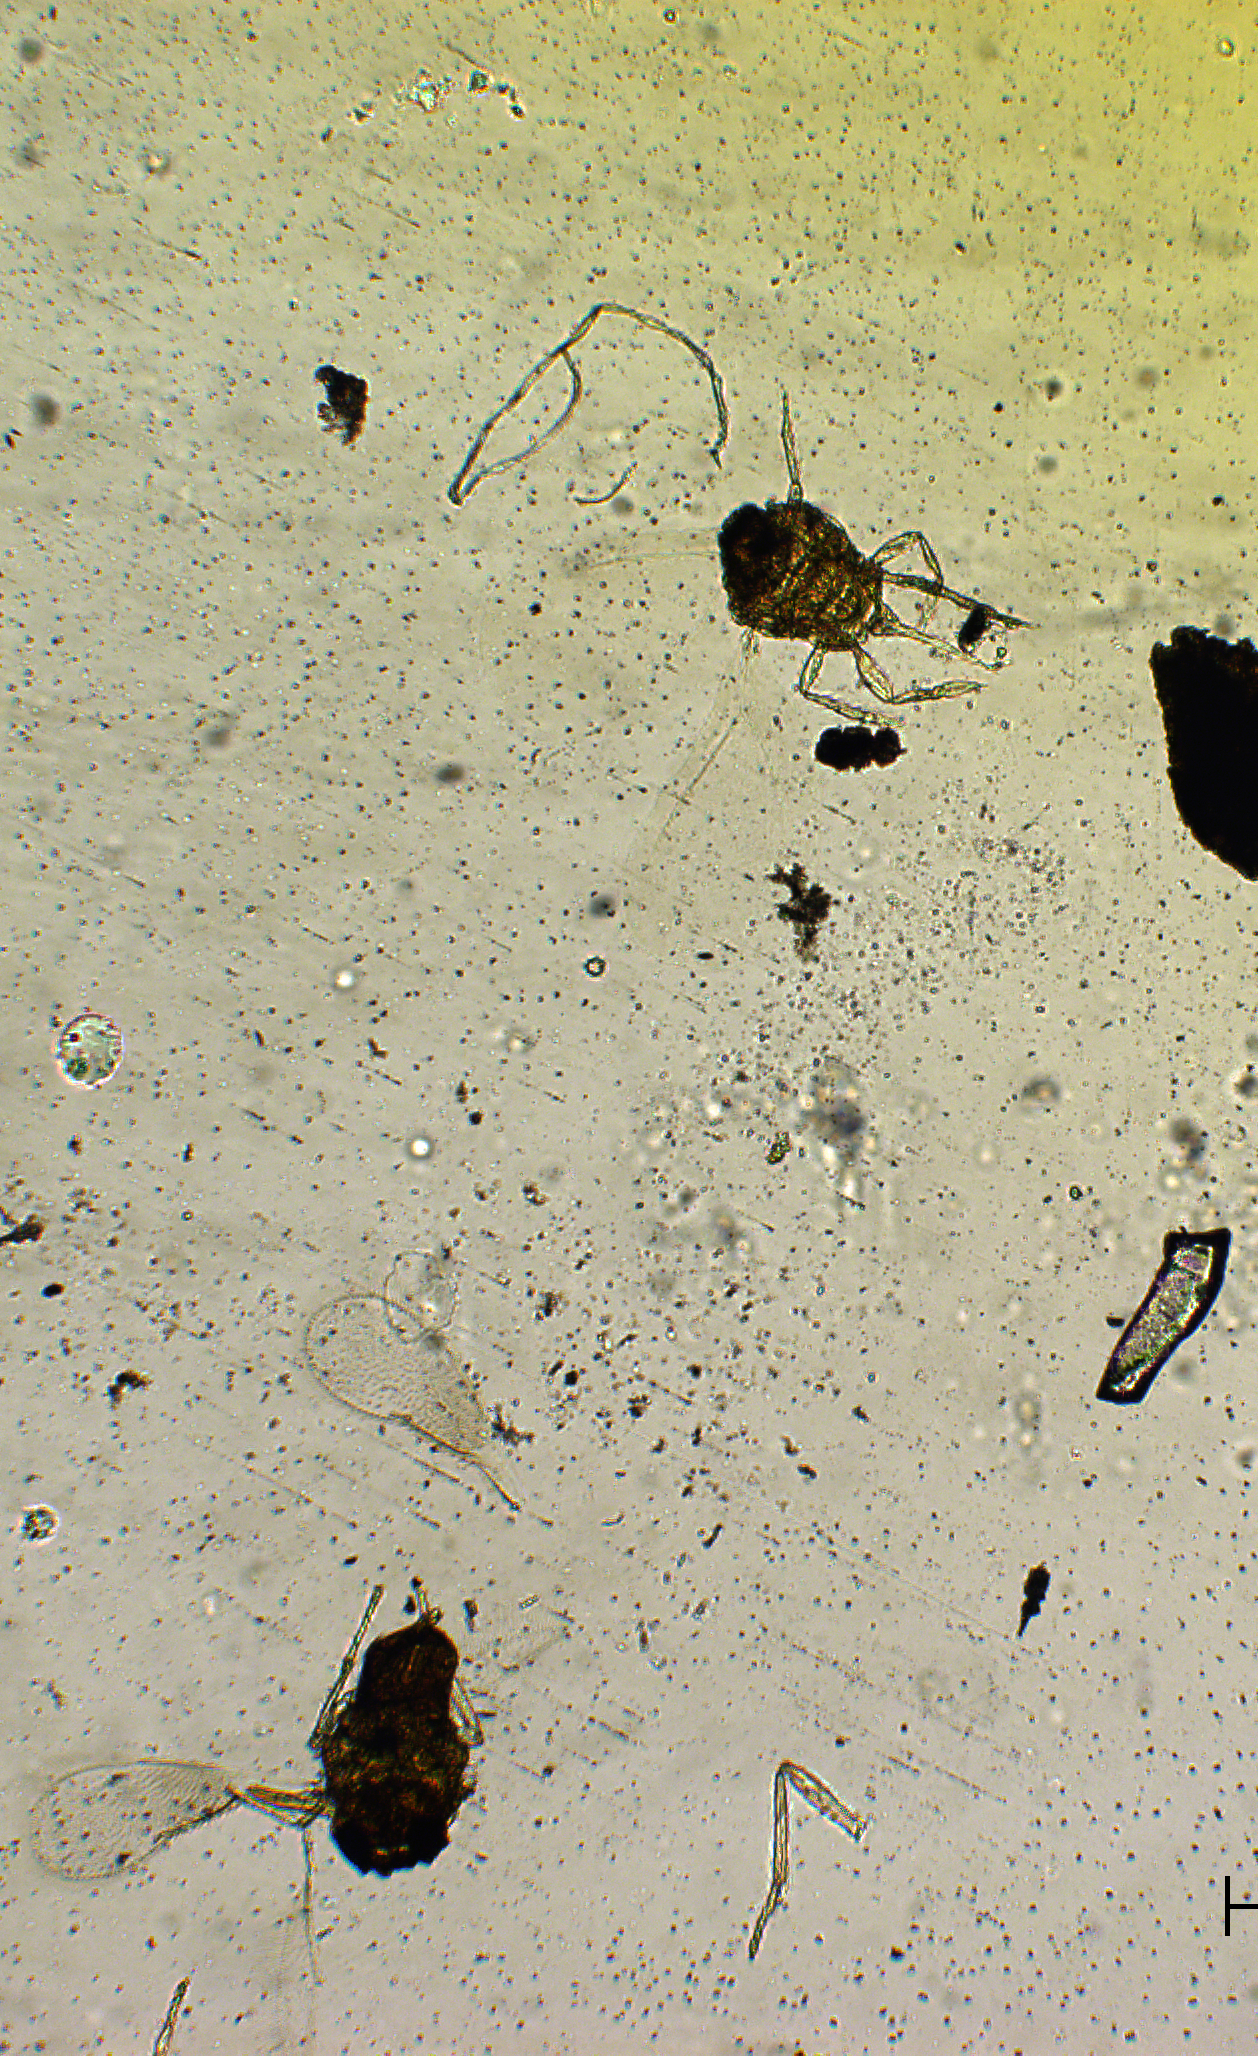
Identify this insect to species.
Prospaltella koebelei
